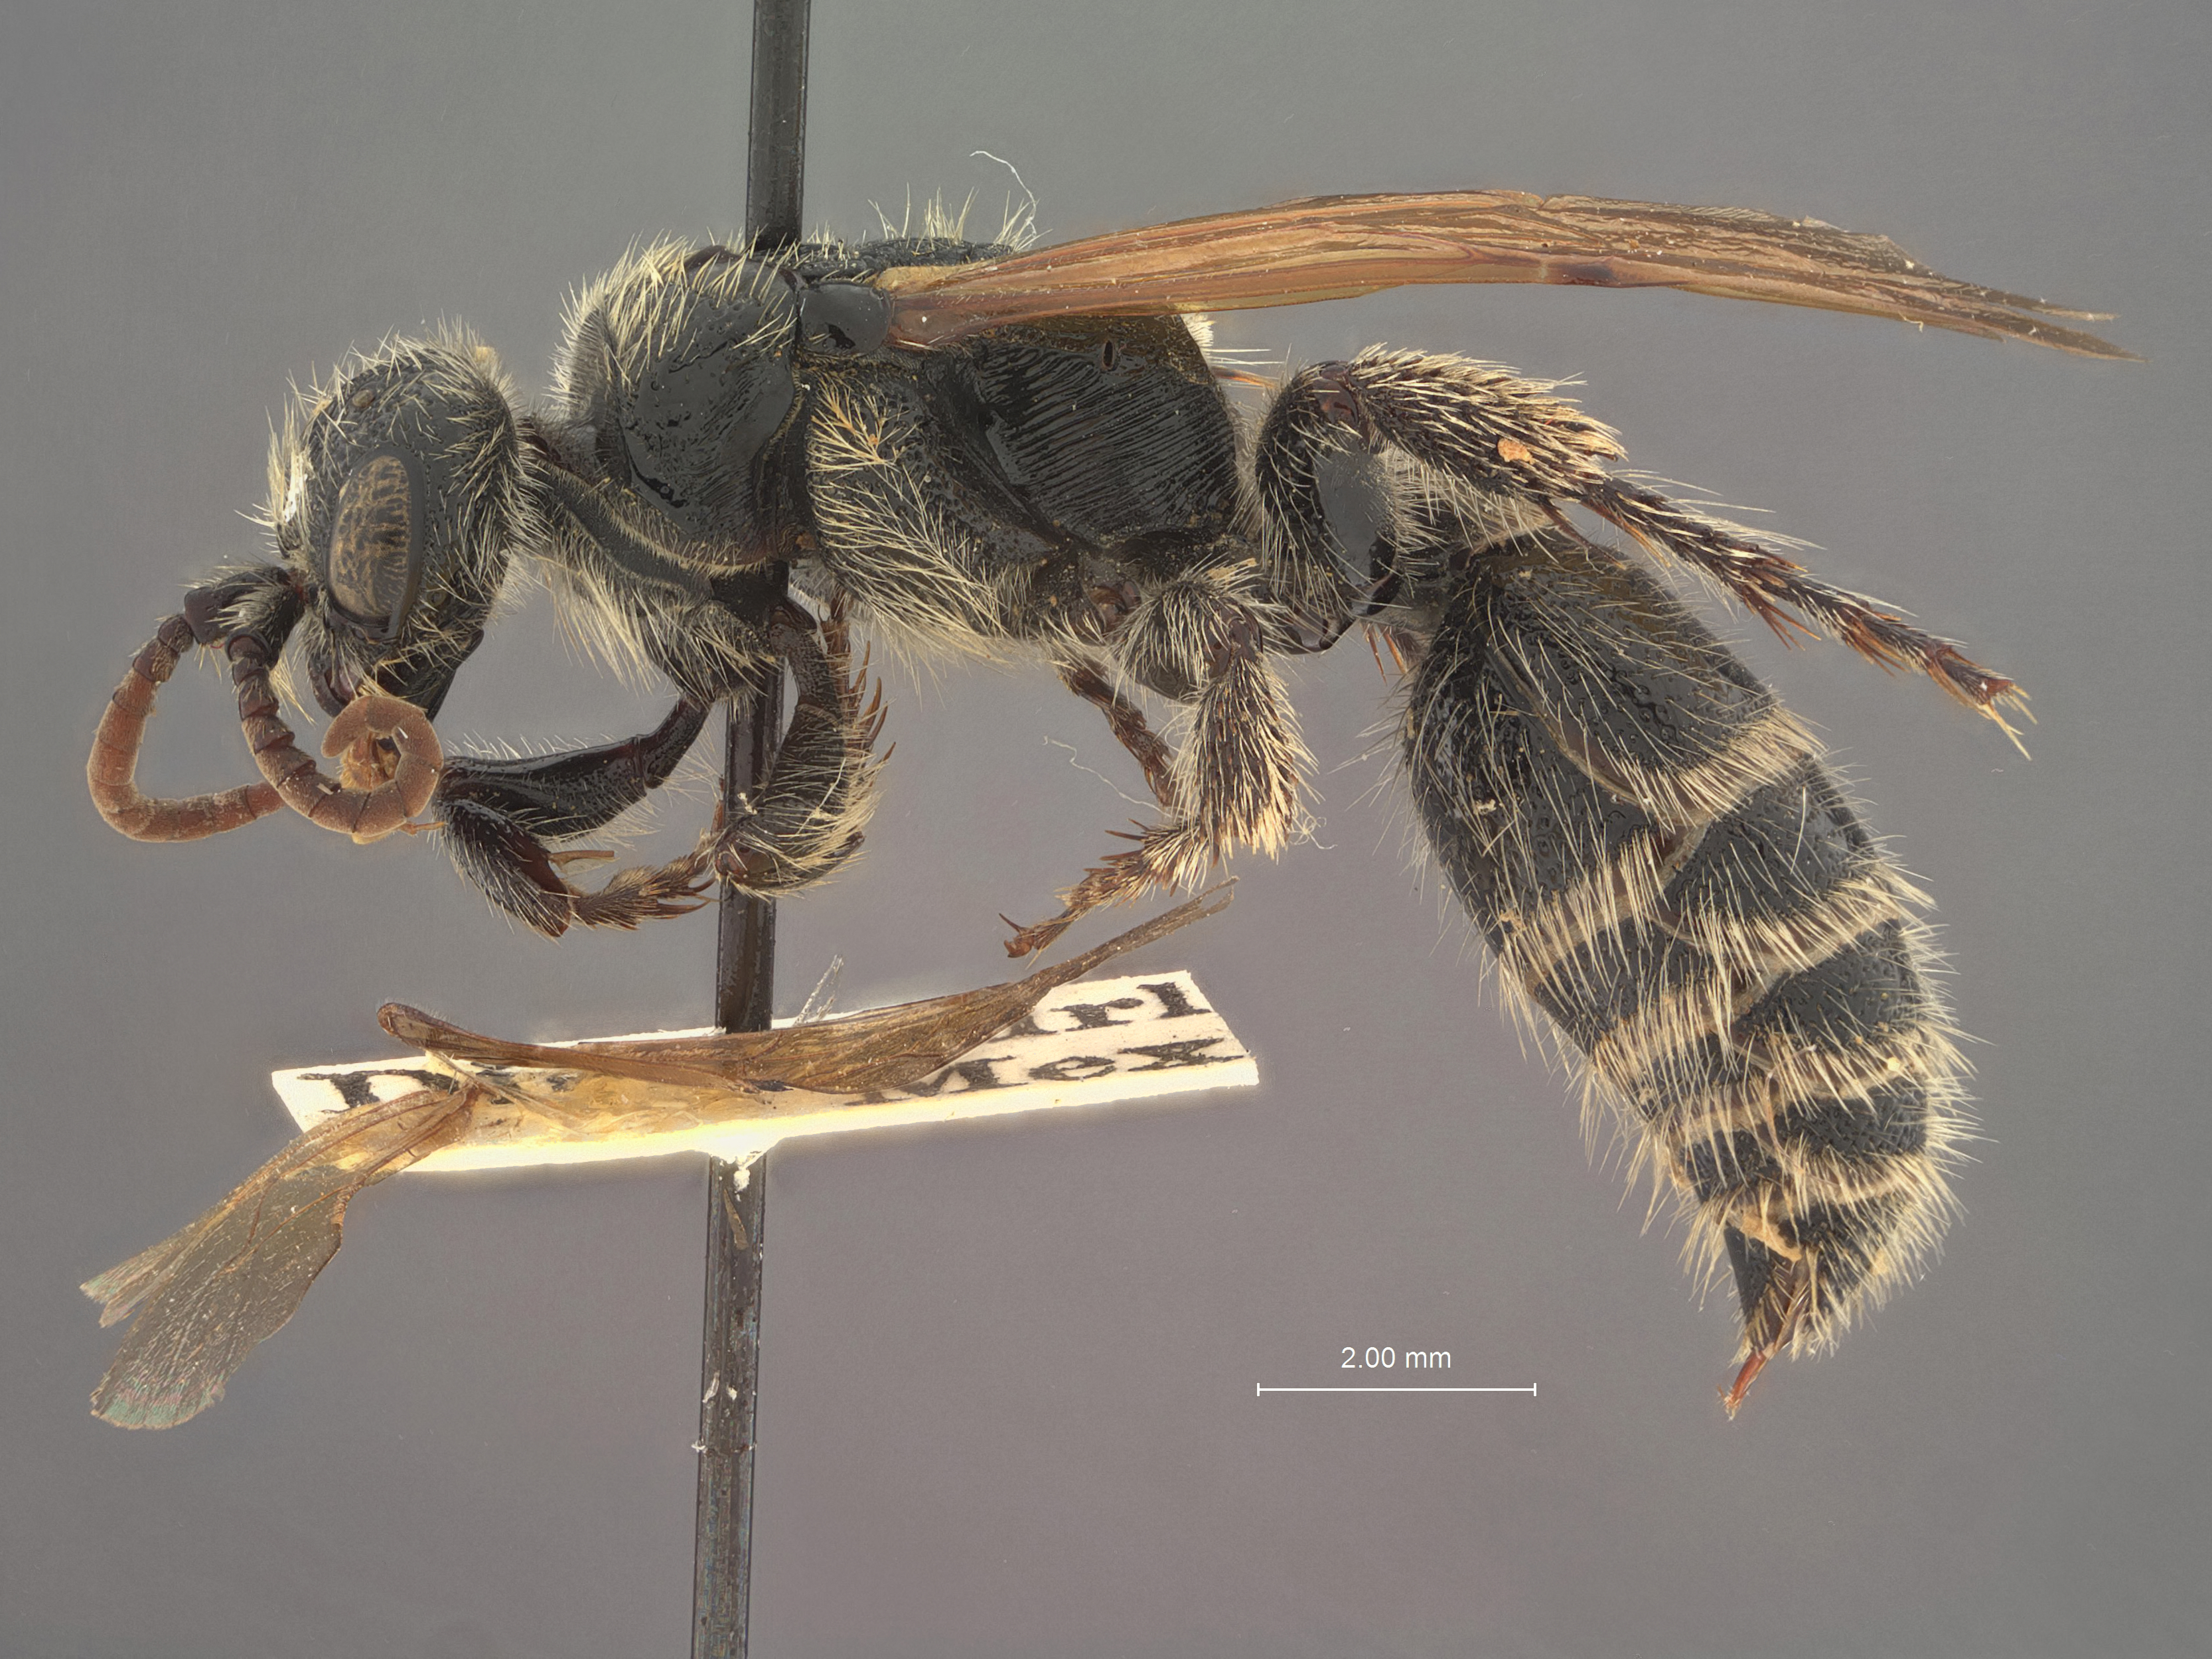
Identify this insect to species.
Neotiphia flavipennis
